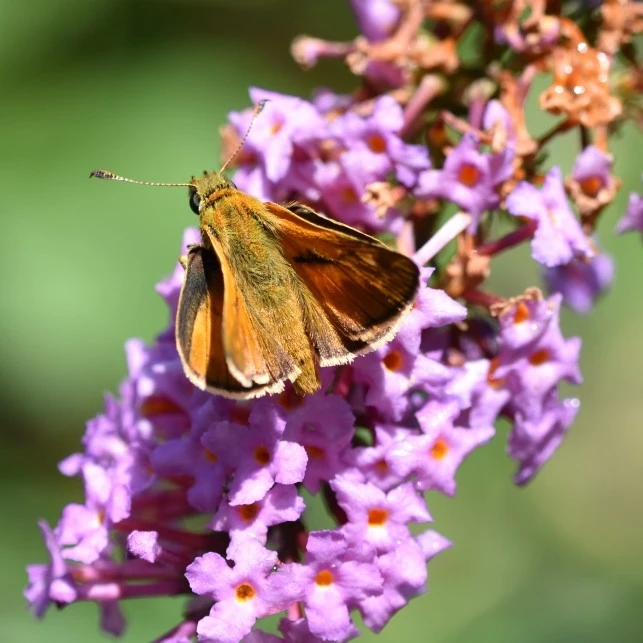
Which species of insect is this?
Ochlodes sylvanus (also Ochlodes venata)
